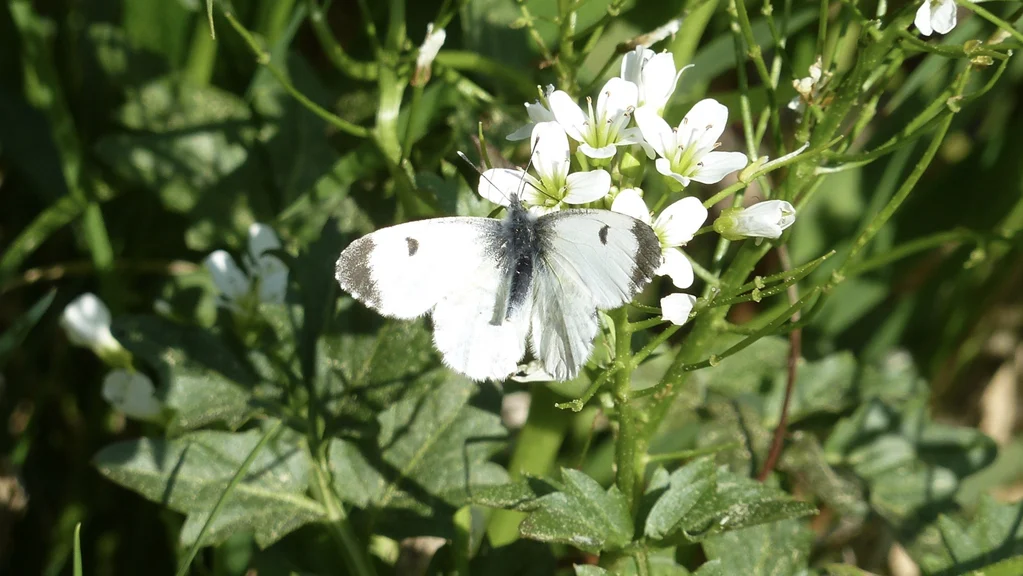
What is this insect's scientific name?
Anthocharis cardamines
